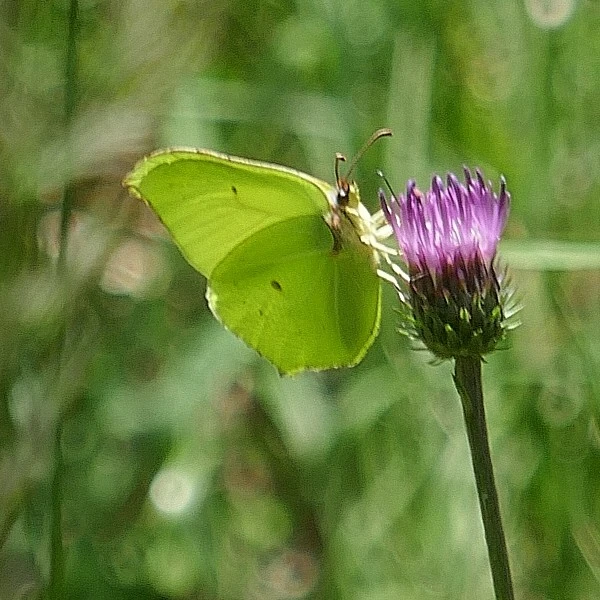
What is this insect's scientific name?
Gonepteryx rhamni
